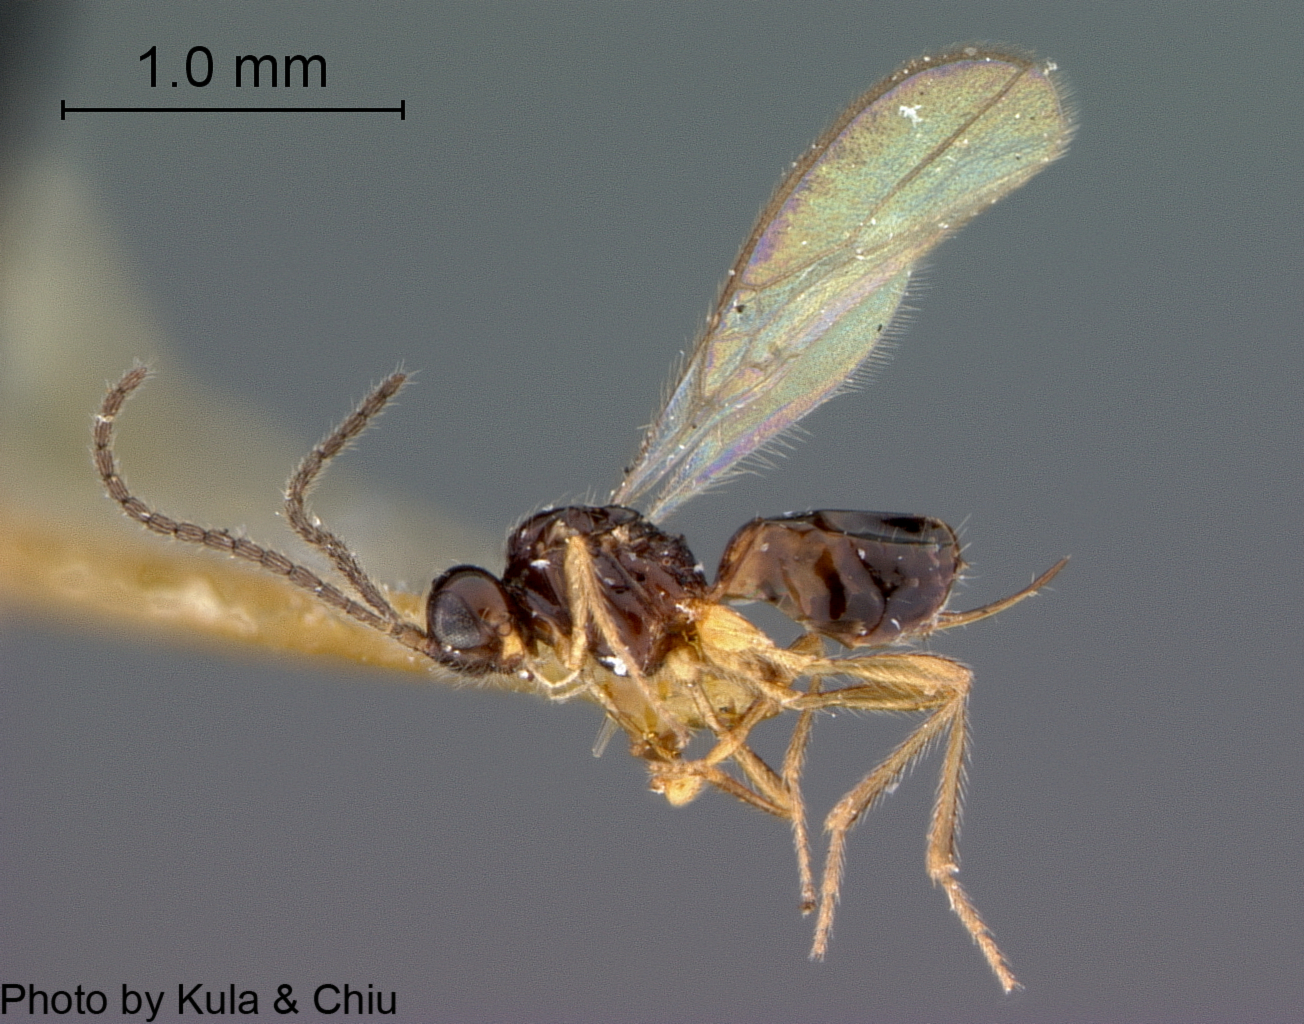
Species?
Aspilota caudatula
